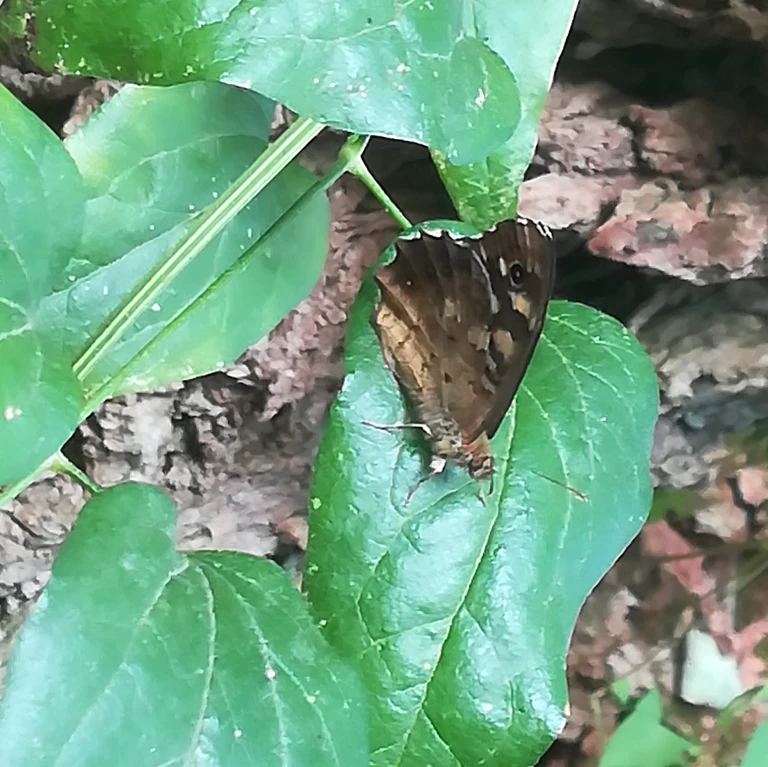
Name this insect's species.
Pararge aegeria
